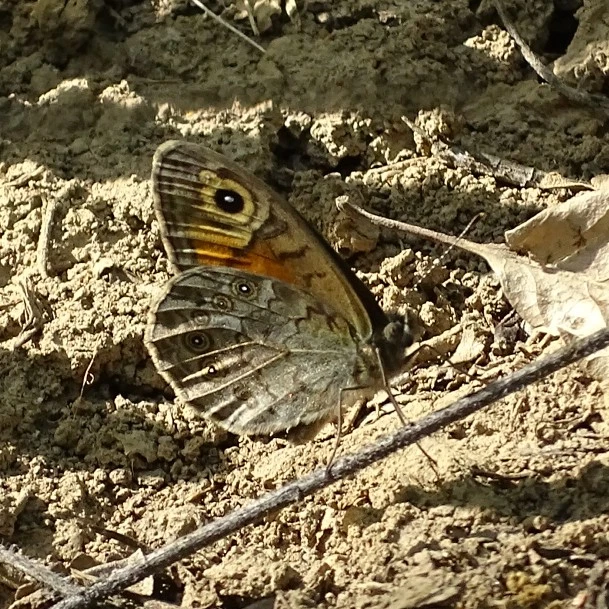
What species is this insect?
Lasiommata maera (also Pararge maera)
